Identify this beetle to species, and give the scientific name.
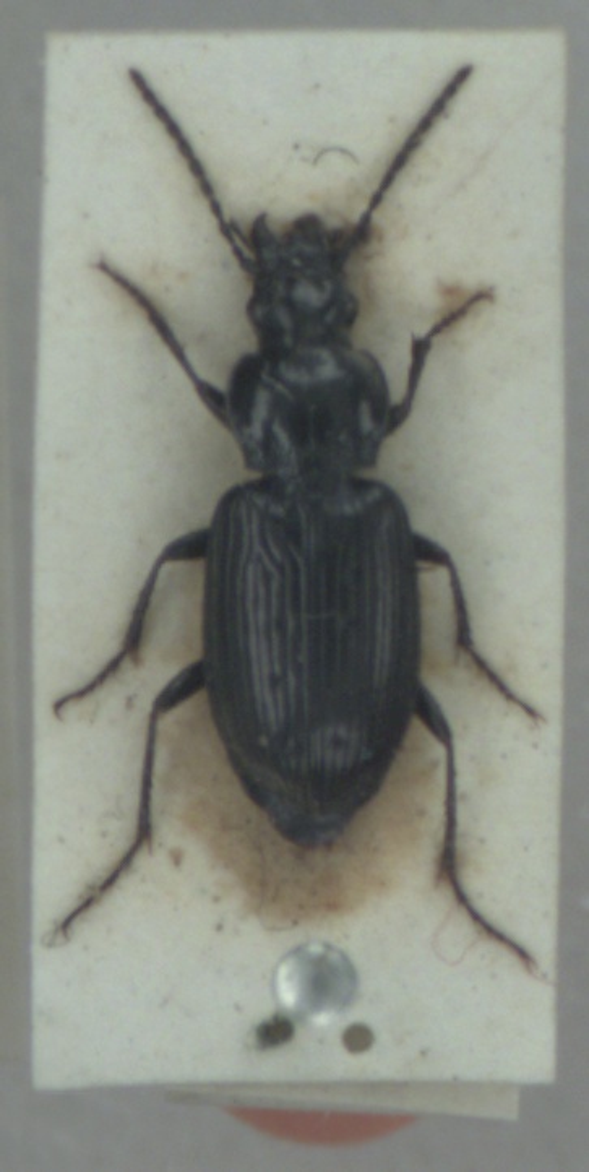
Pterostichus quadrifoveolatus
